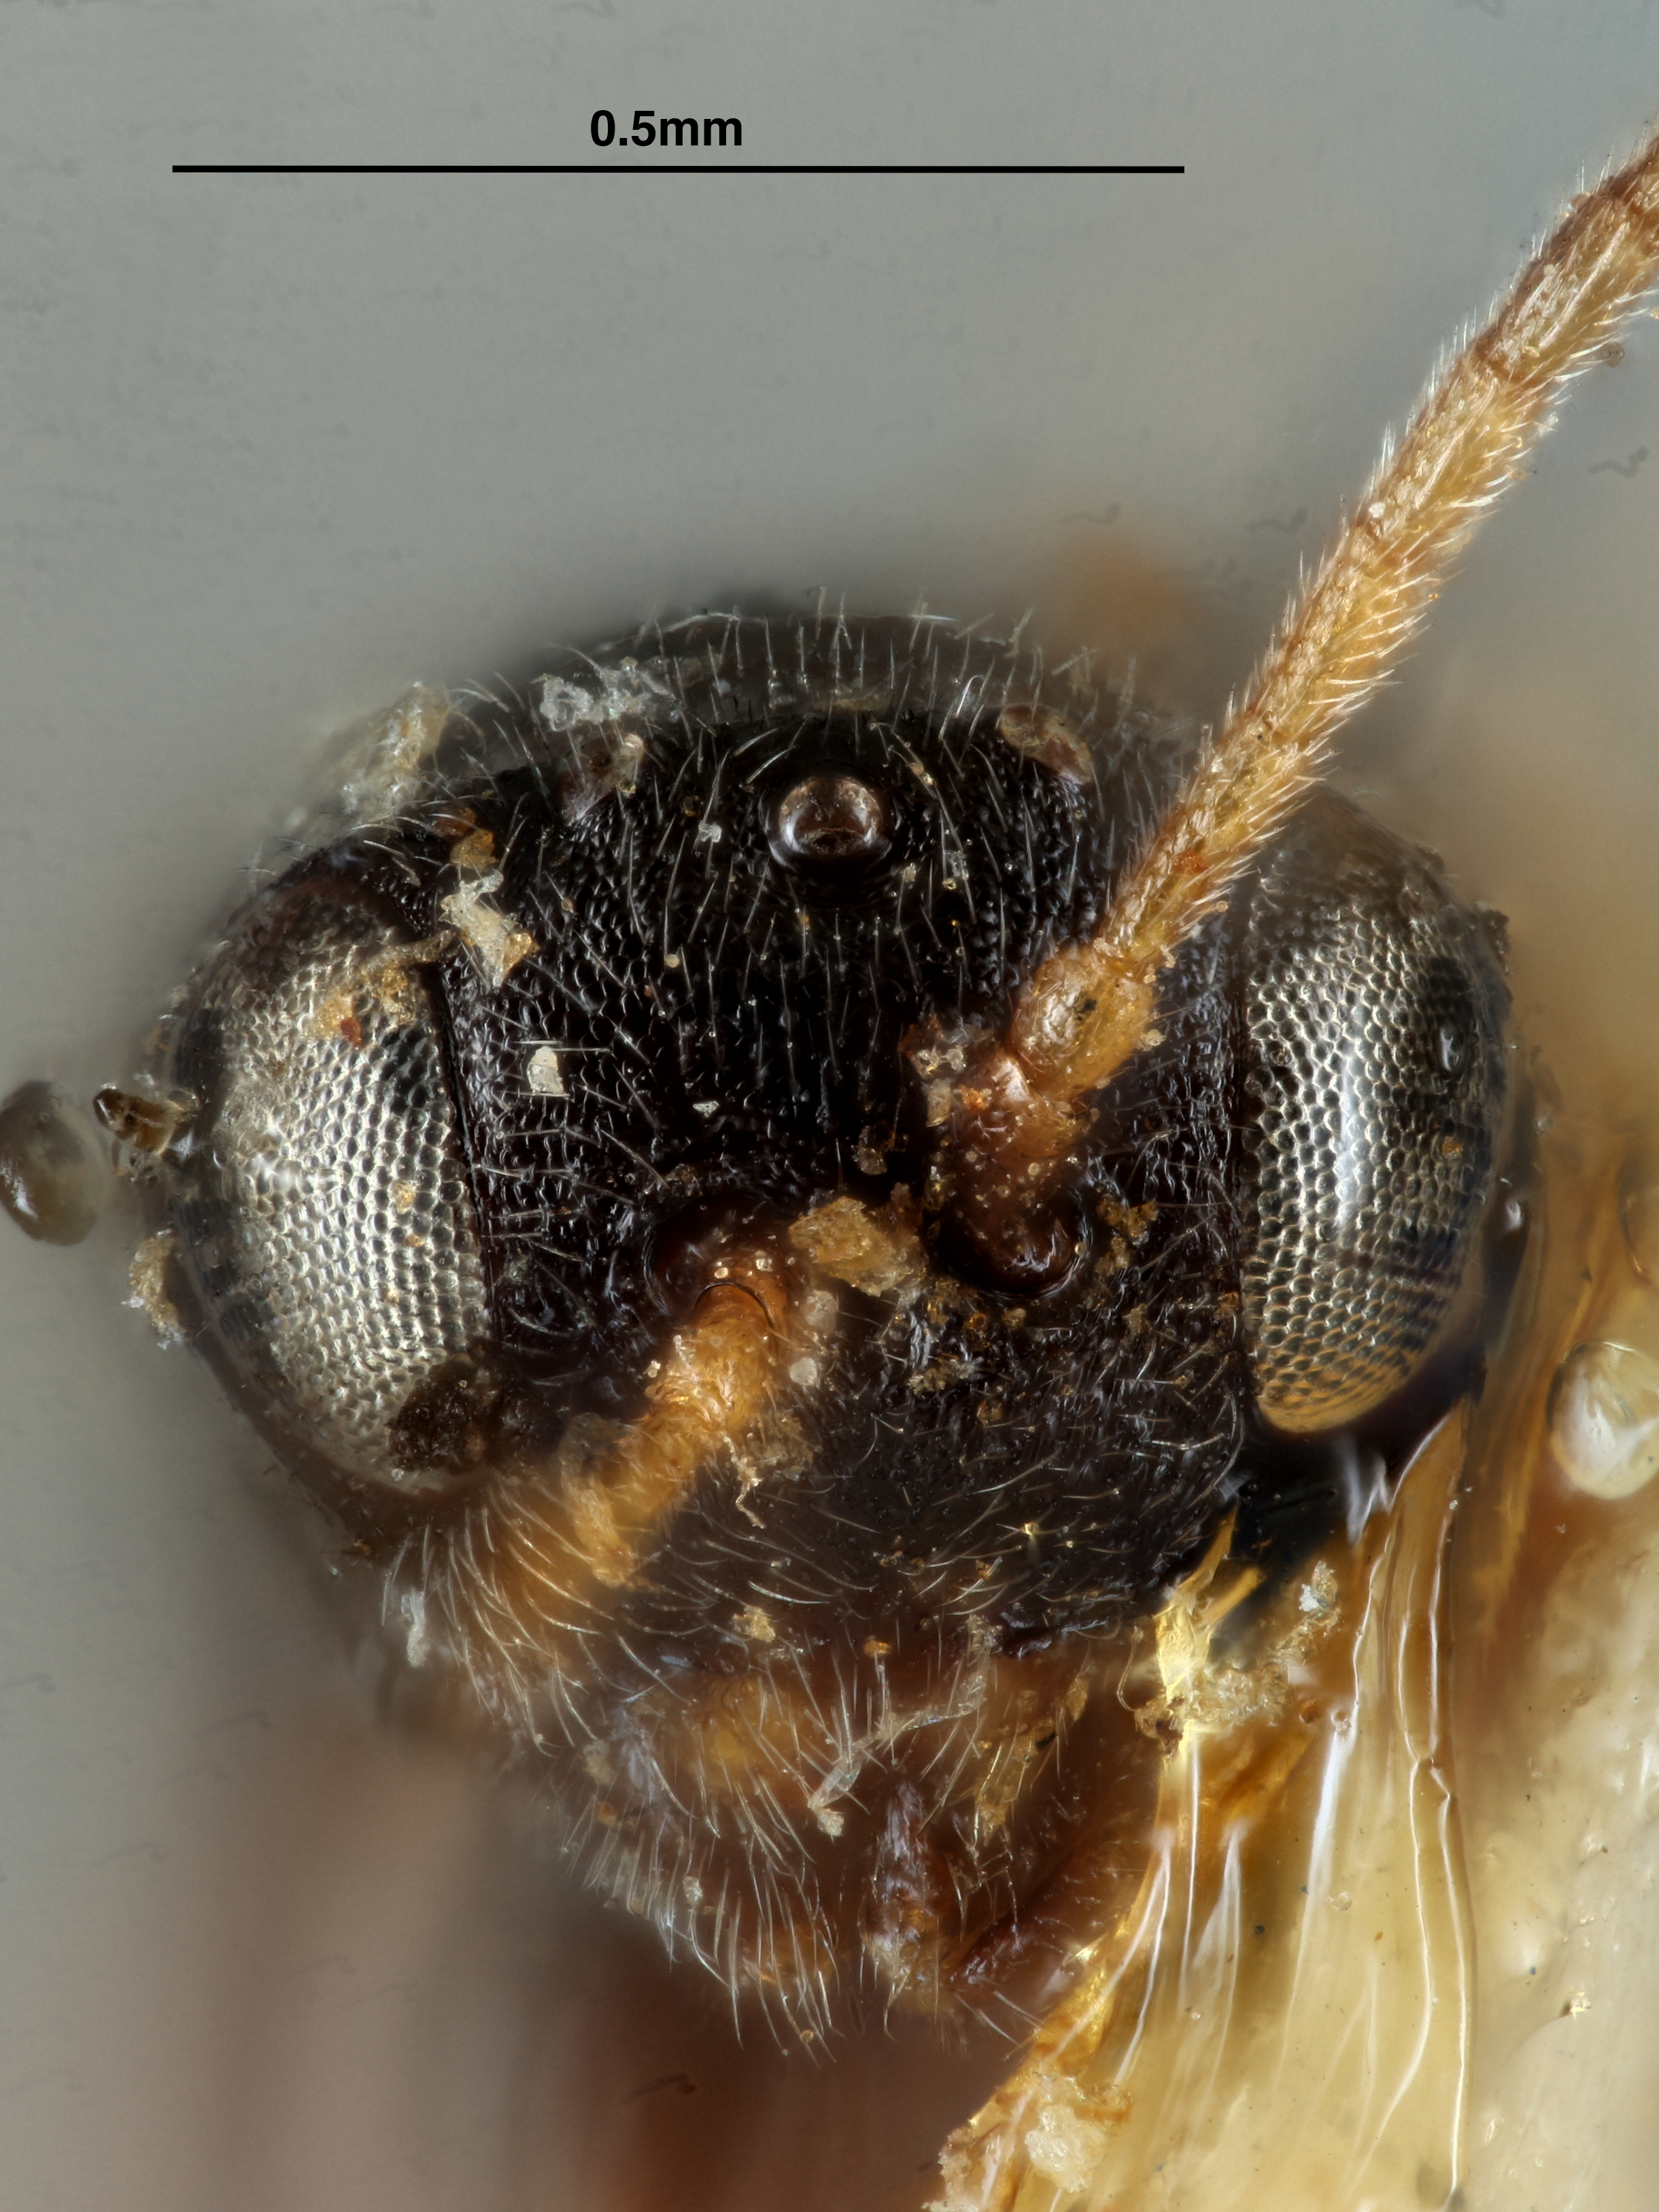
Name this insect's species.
Euceroptres primus
